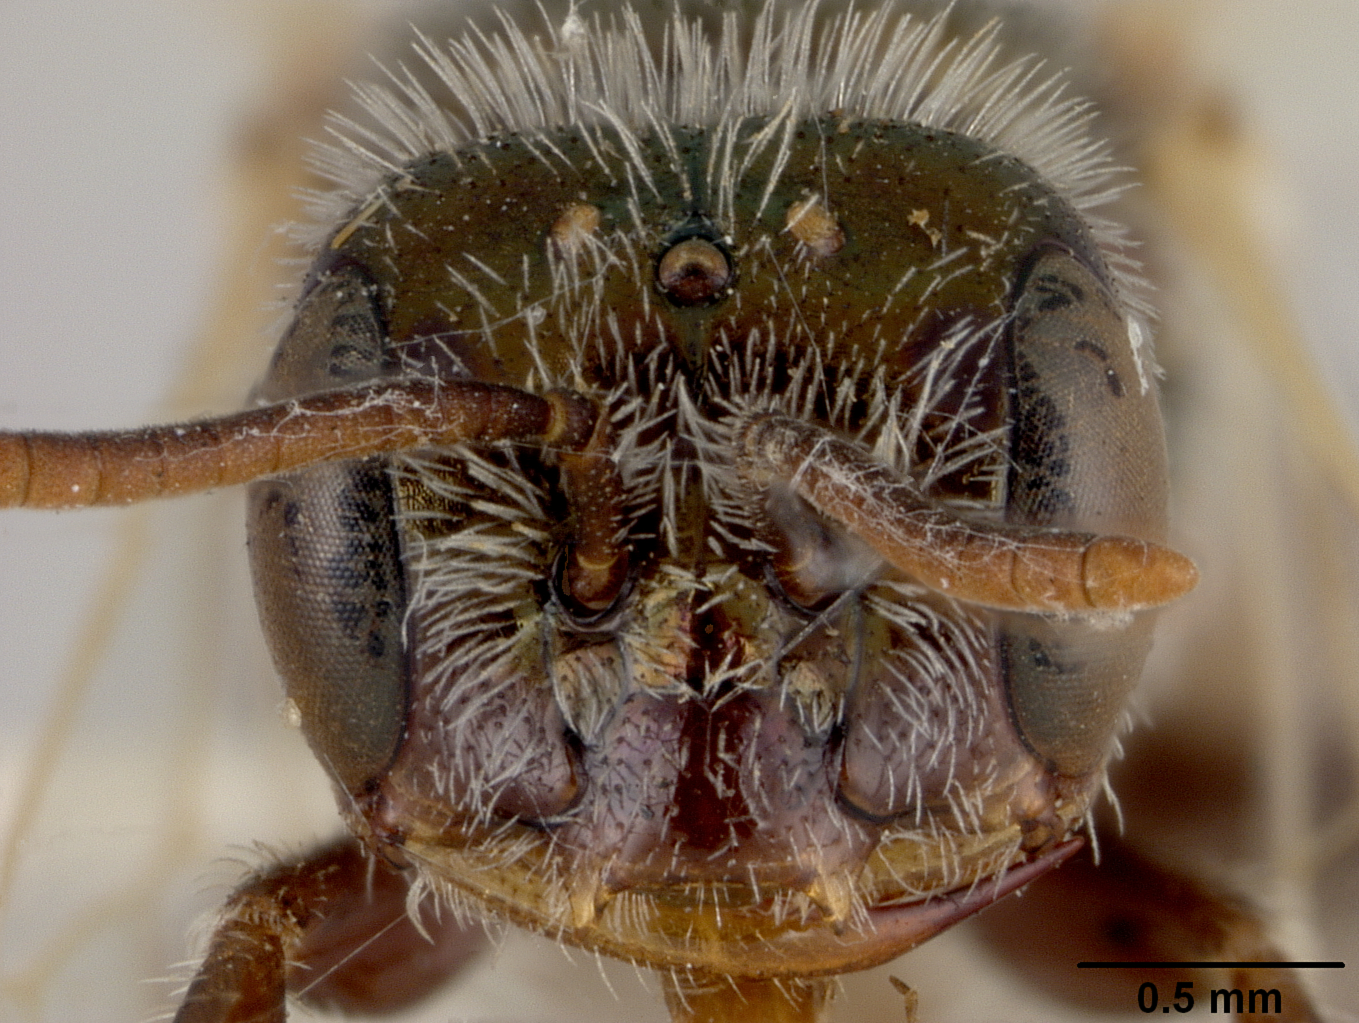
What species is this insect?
Perdita purpurascens
